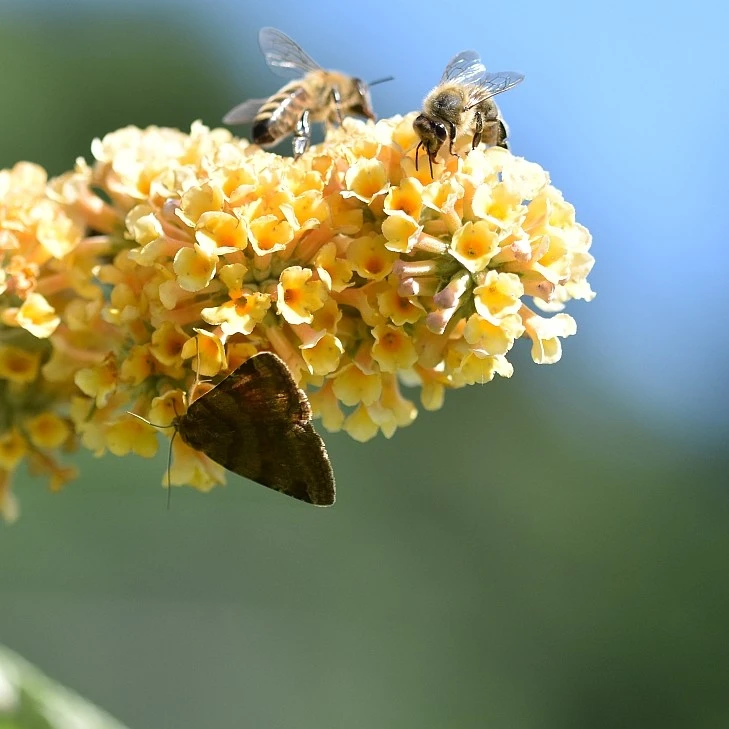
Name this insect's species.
Euclidia glyphica
